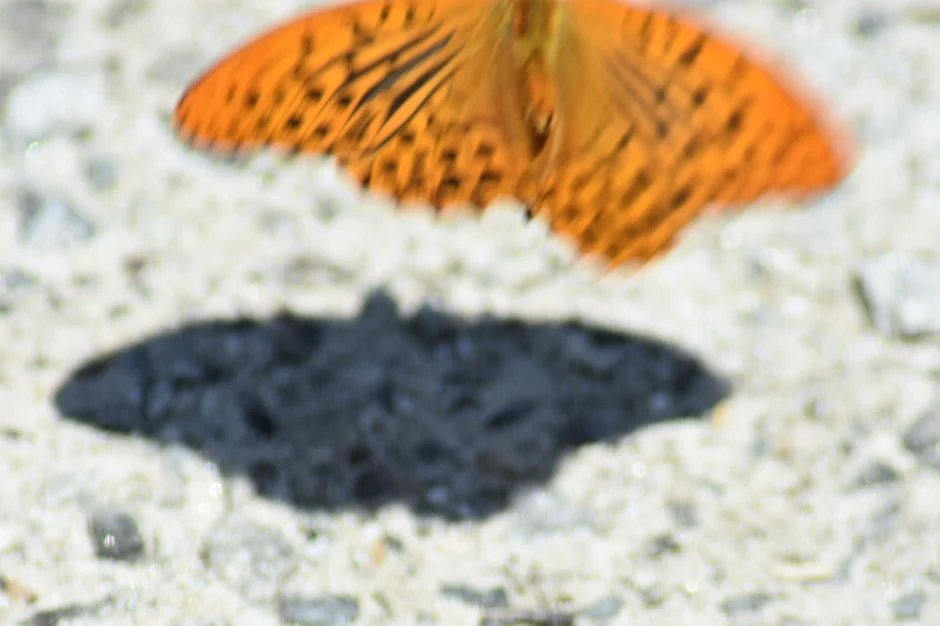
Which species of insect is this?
Argynnis paphia
